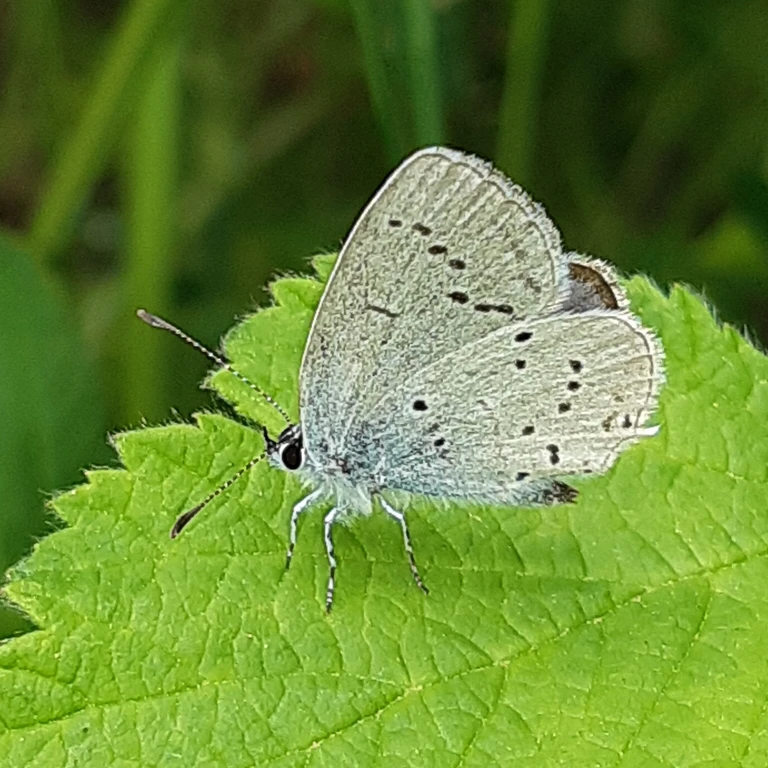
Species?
Cupido decolorata (also Elkalyce decolorata)
